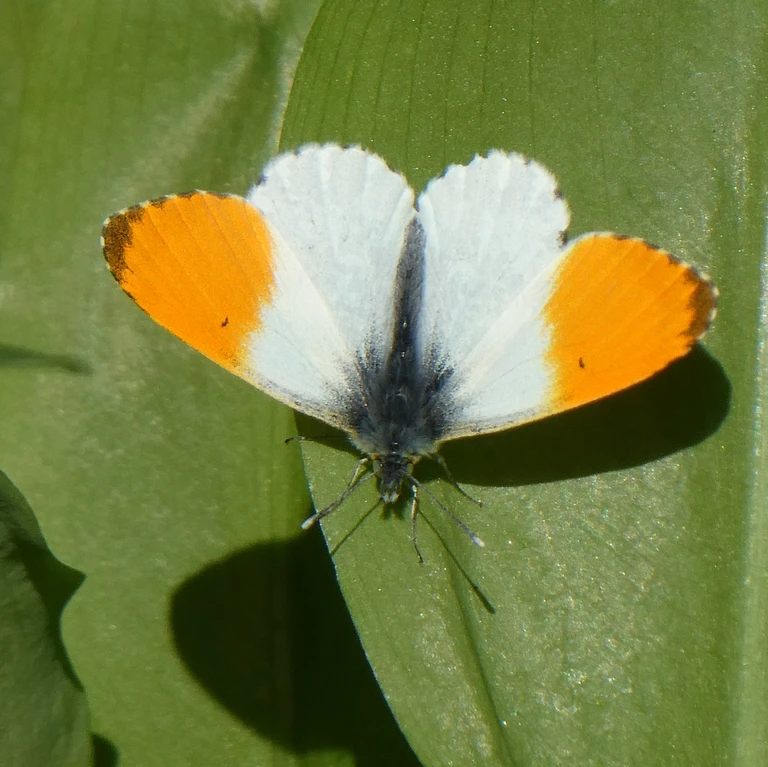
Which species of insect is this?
Anthocharis cardamines
